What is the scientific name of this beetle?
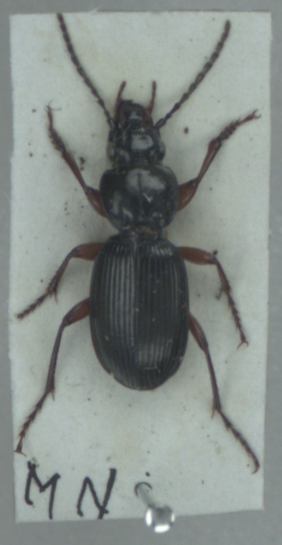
Pterostichus madidus
